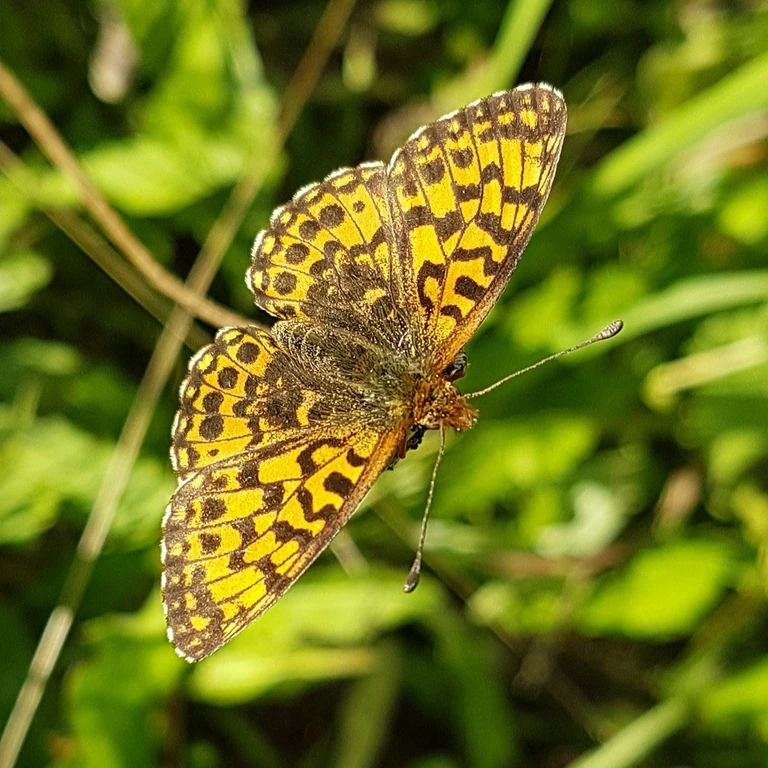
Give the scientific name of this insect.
Boloria dia
